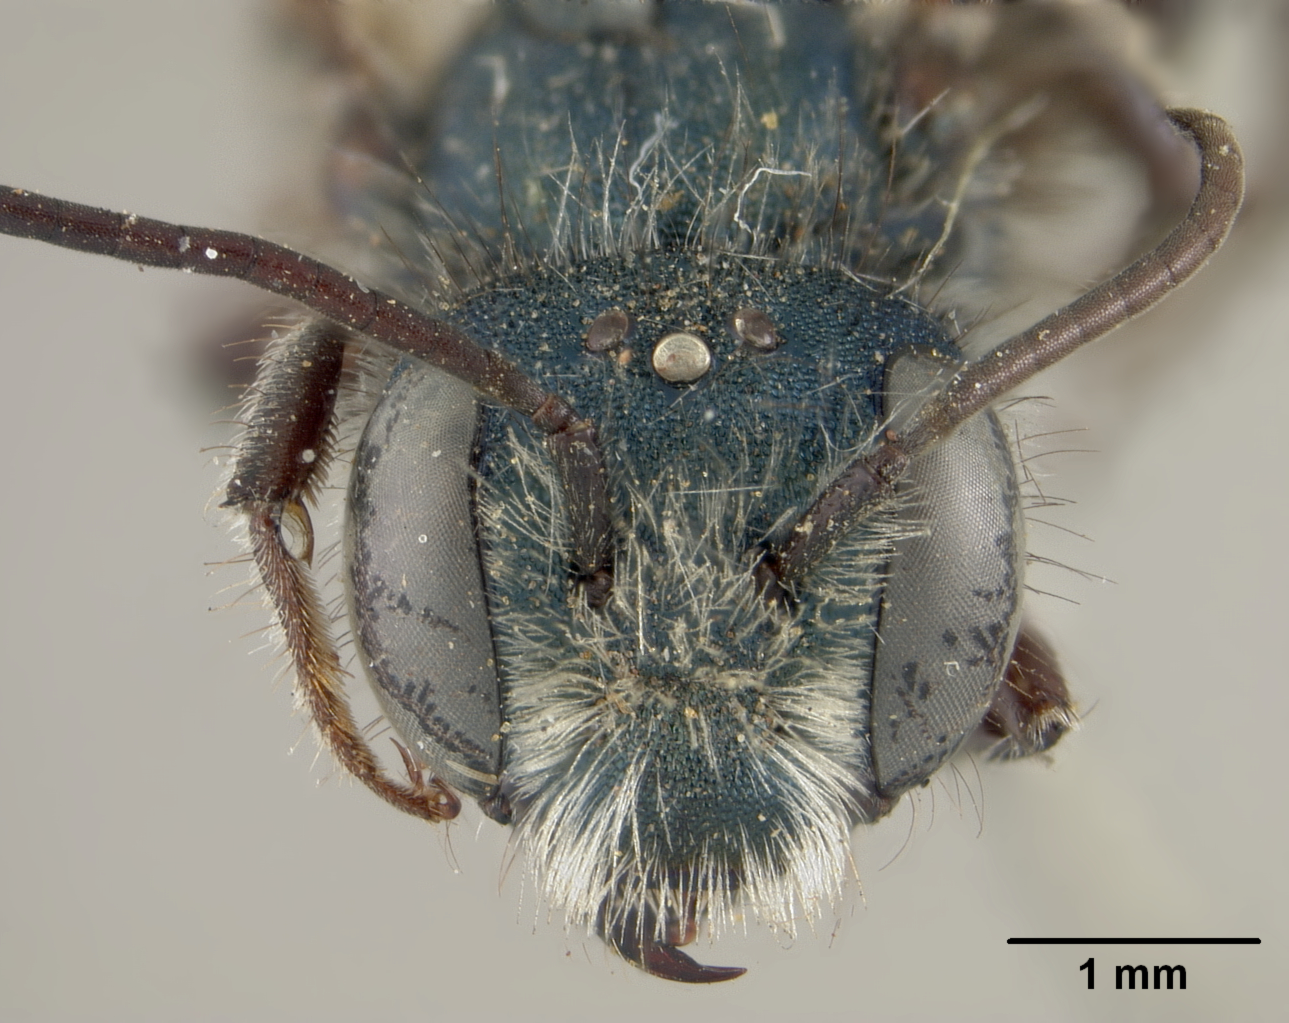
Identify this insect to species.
Osmia vallicola
